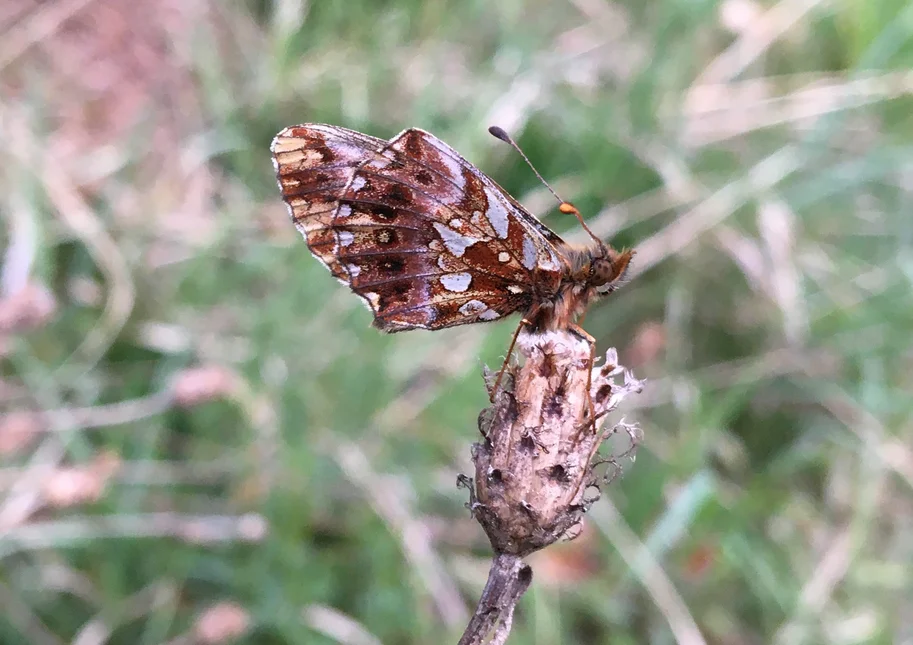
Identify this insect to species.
Boloria dia
